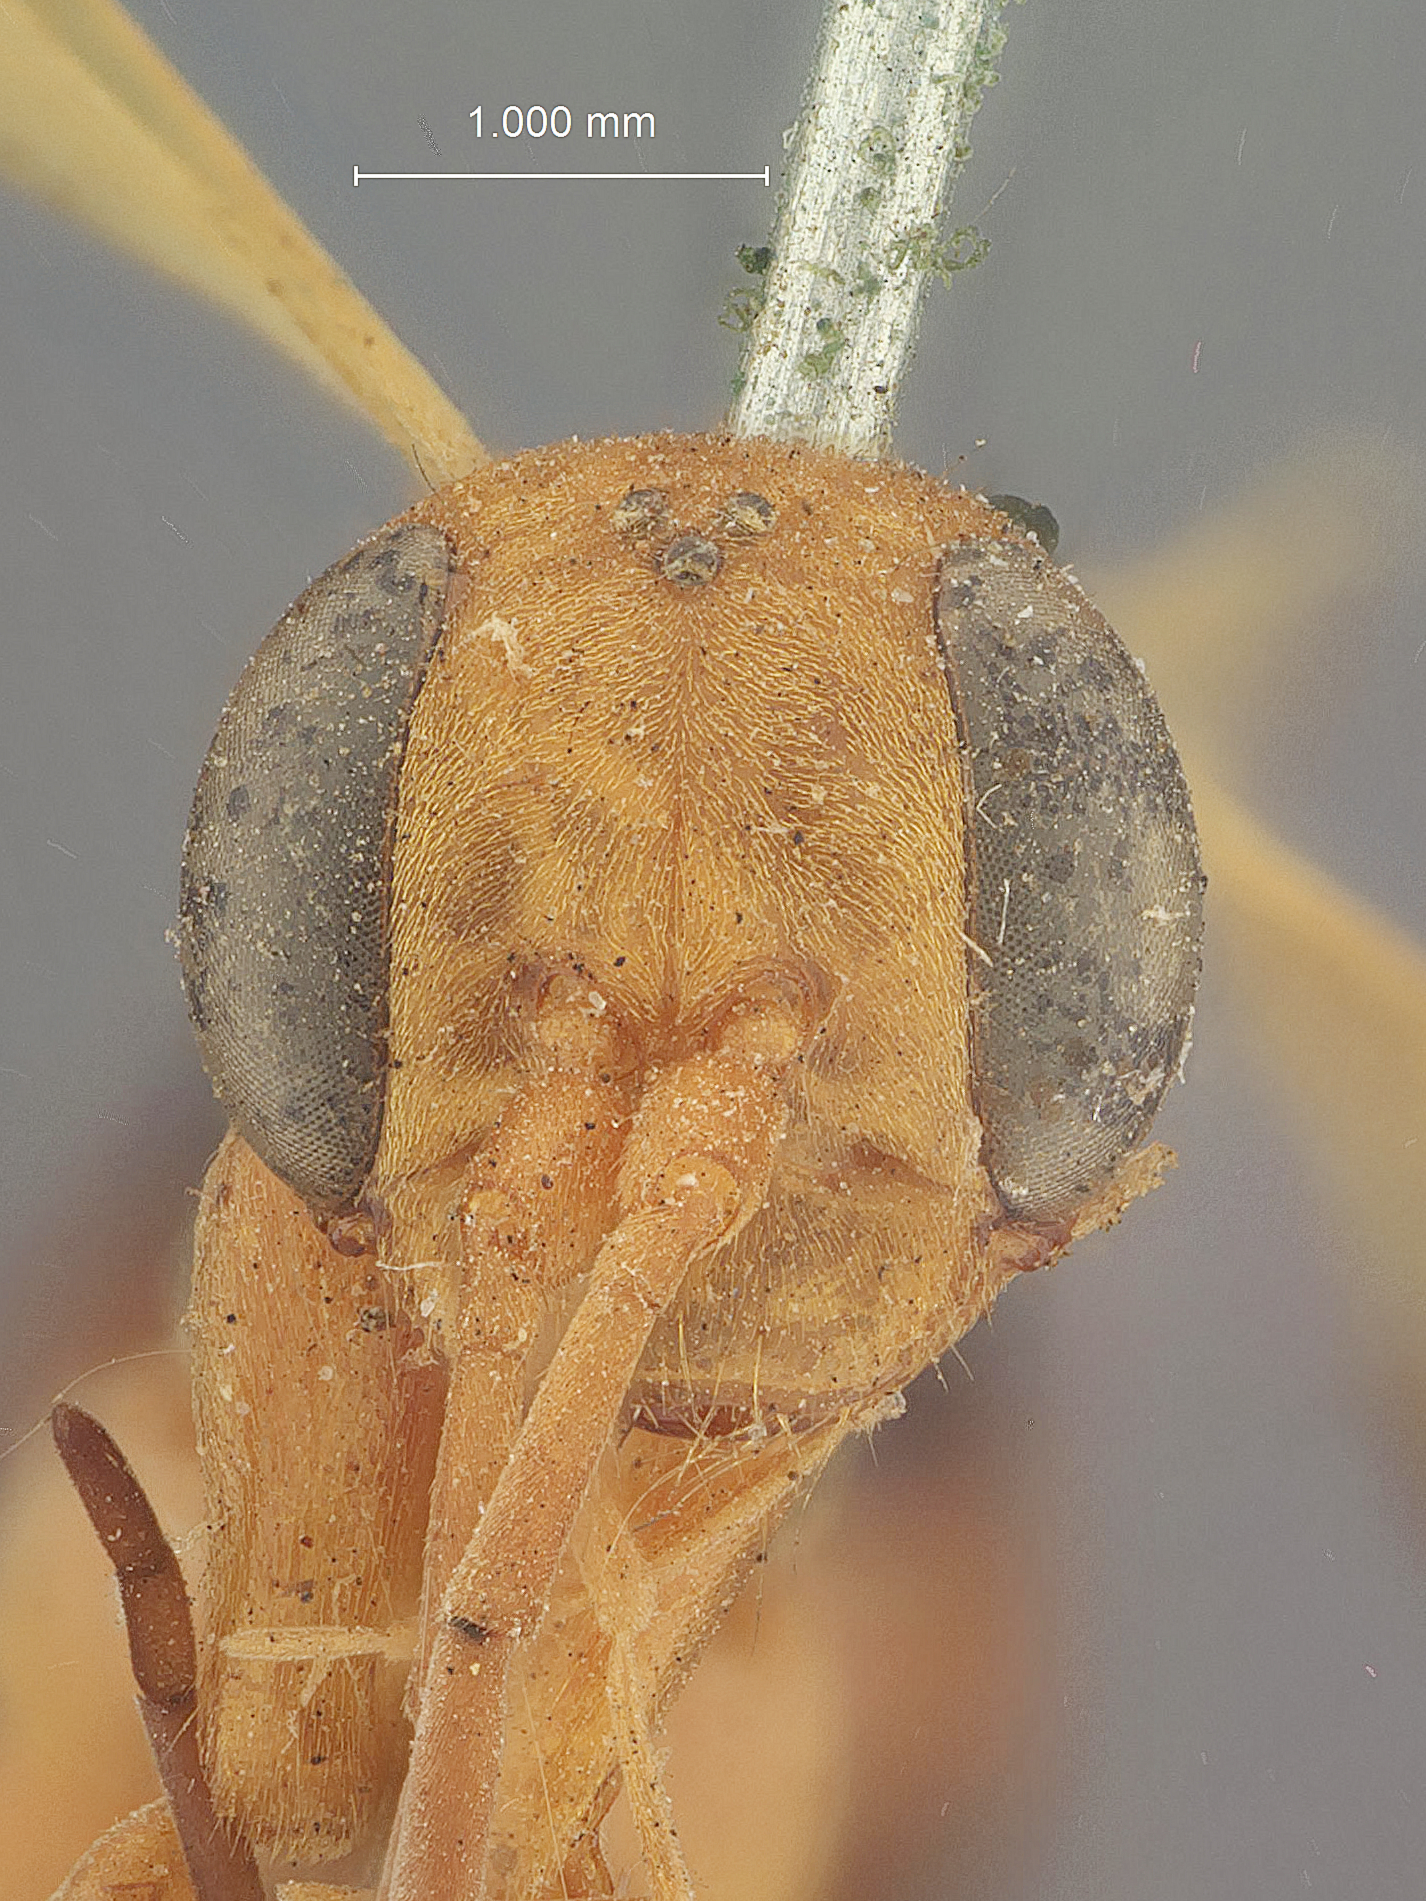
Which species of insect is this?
Haploneurion nitidus
